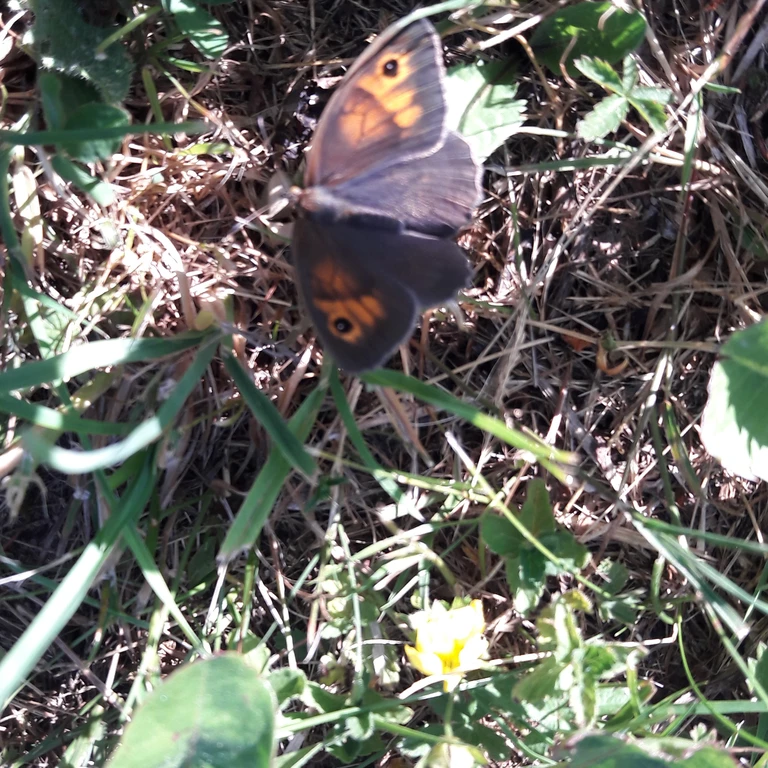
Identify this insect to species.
Maniola jurtina
